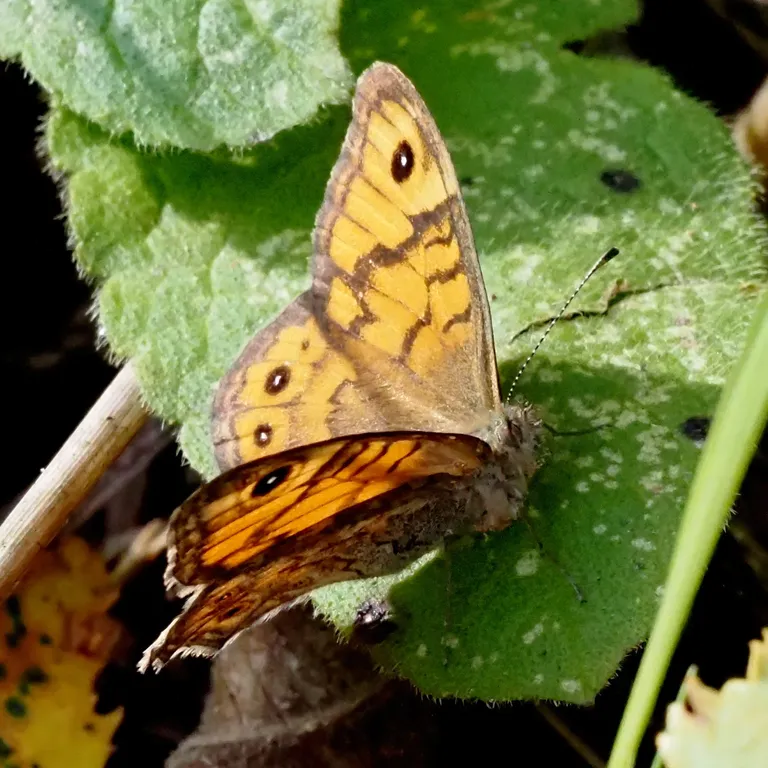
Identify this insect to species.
Lasiommata megera (also Pararge megera)
